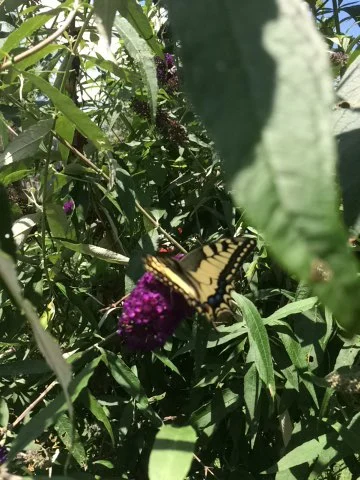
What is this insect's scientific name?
Papilio machaon
